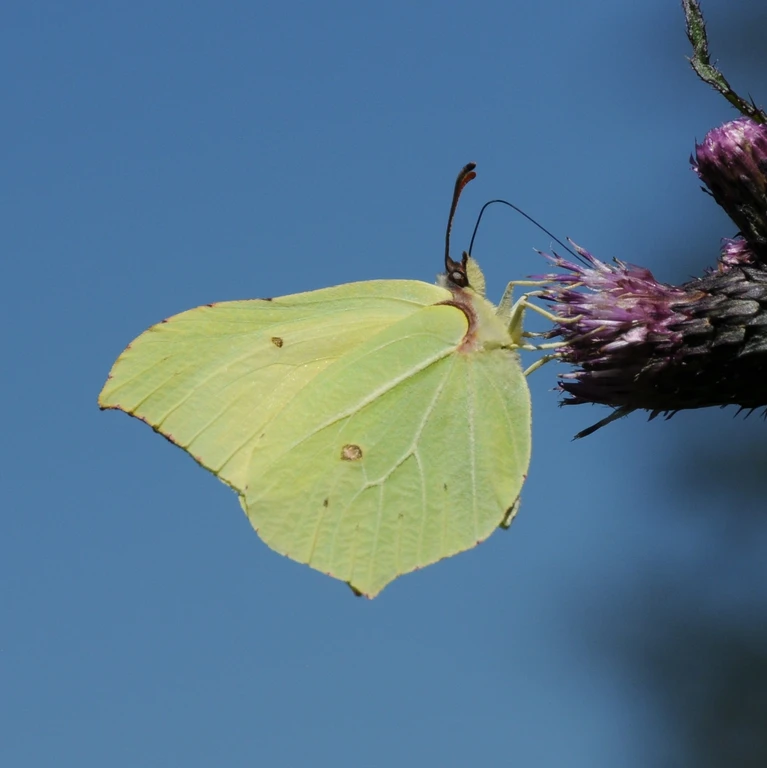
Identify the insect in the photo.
Gonepteryx rhamni
